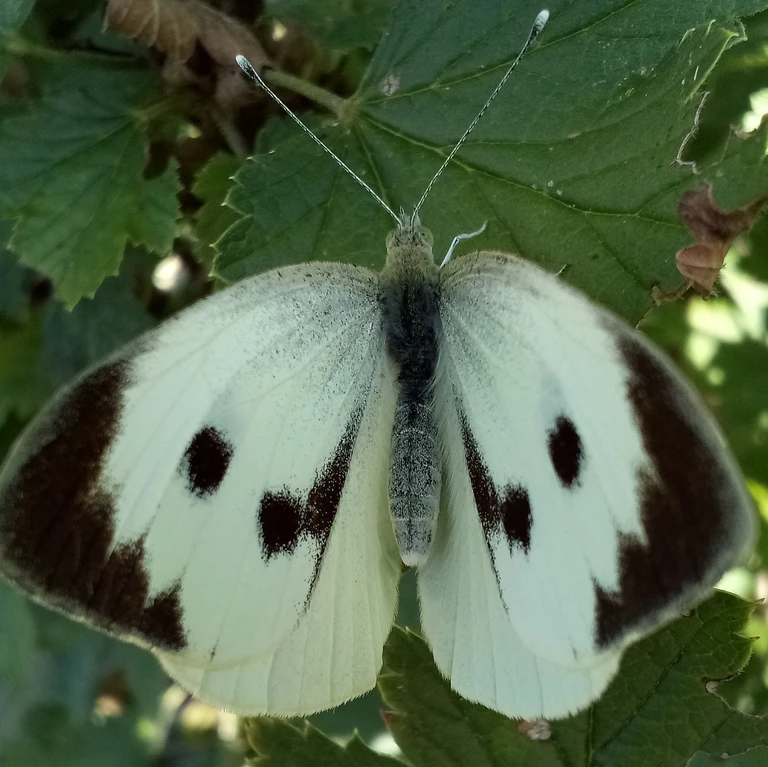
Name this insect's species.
Pieris brassicae
